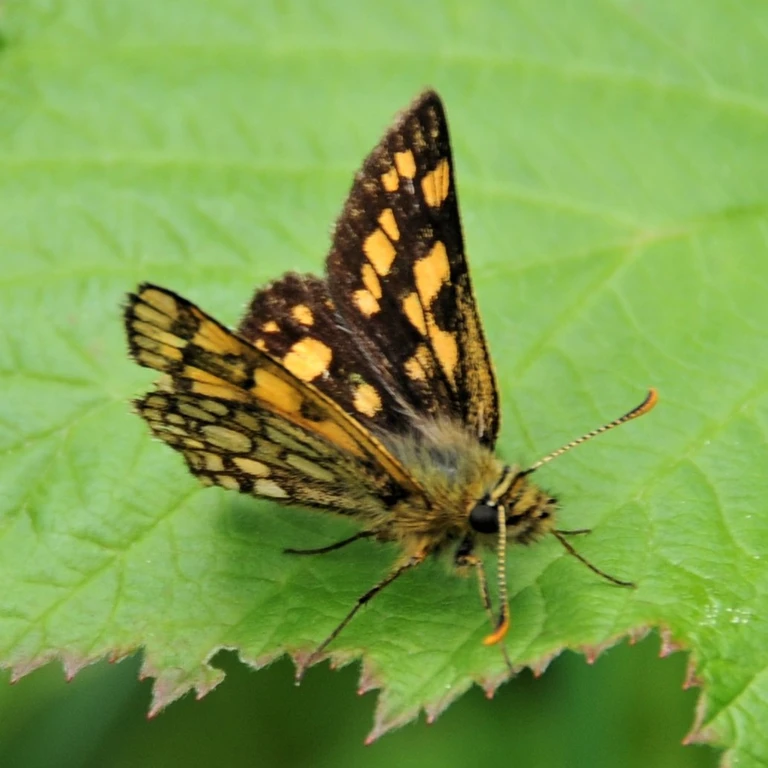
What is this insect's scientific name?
Carterocephalus palaemon
